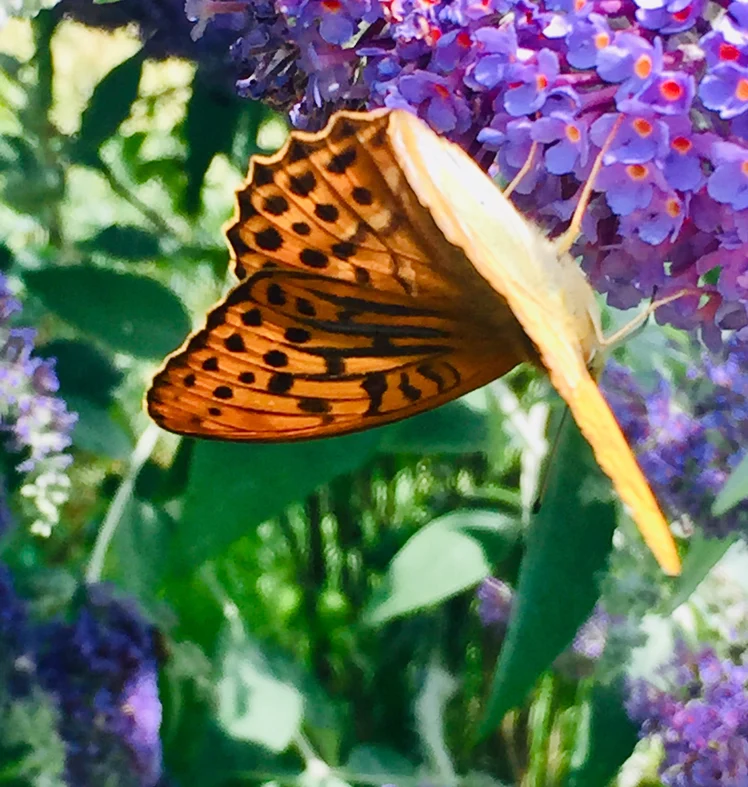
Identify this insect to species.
Argynnis paphia
